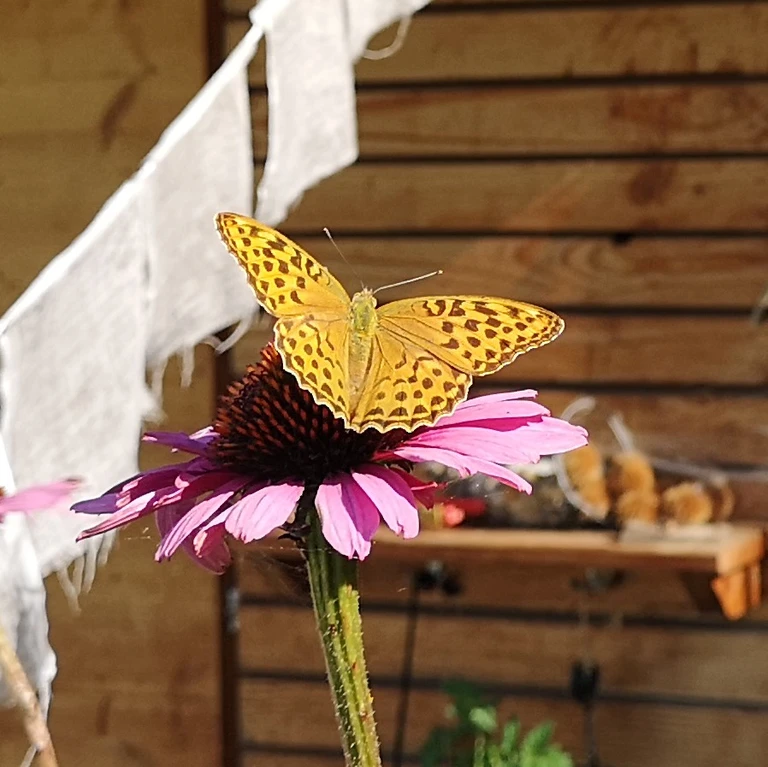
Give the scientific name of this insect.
Argynnis paphia
